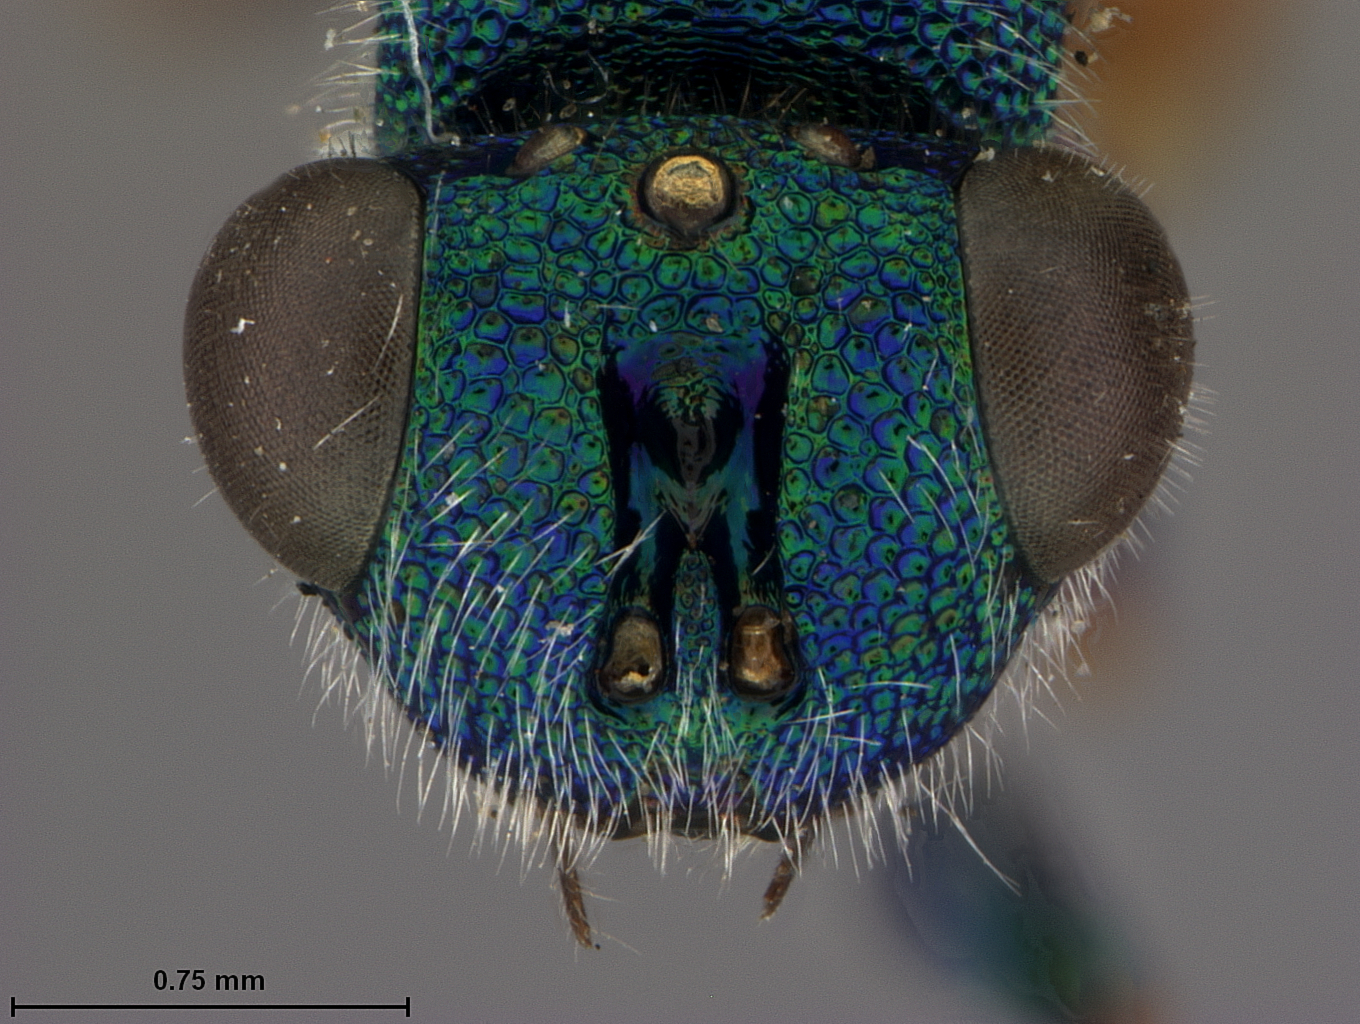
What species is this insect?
Chalcidiscelis koebelei
